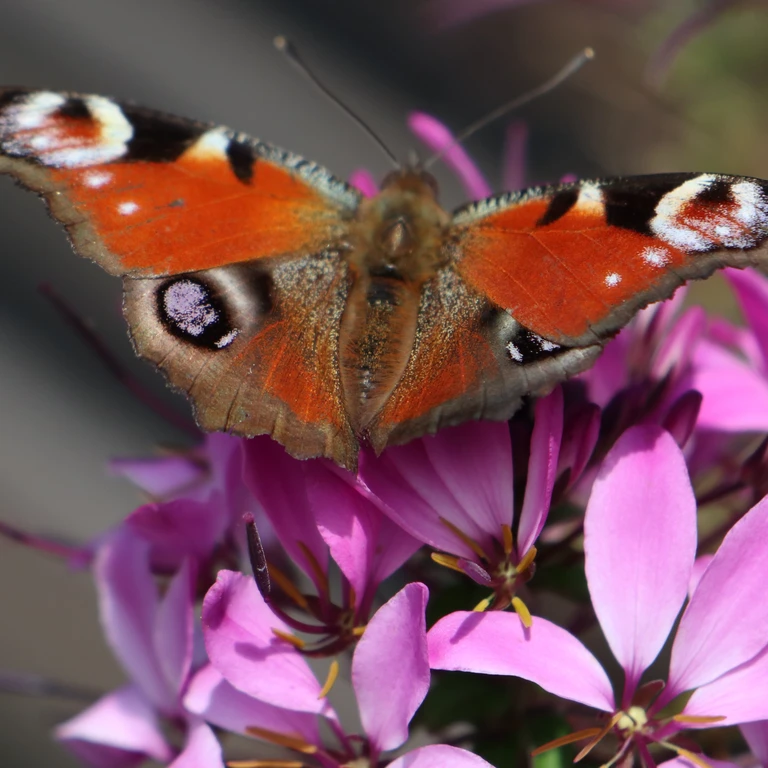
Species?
Aglais io
